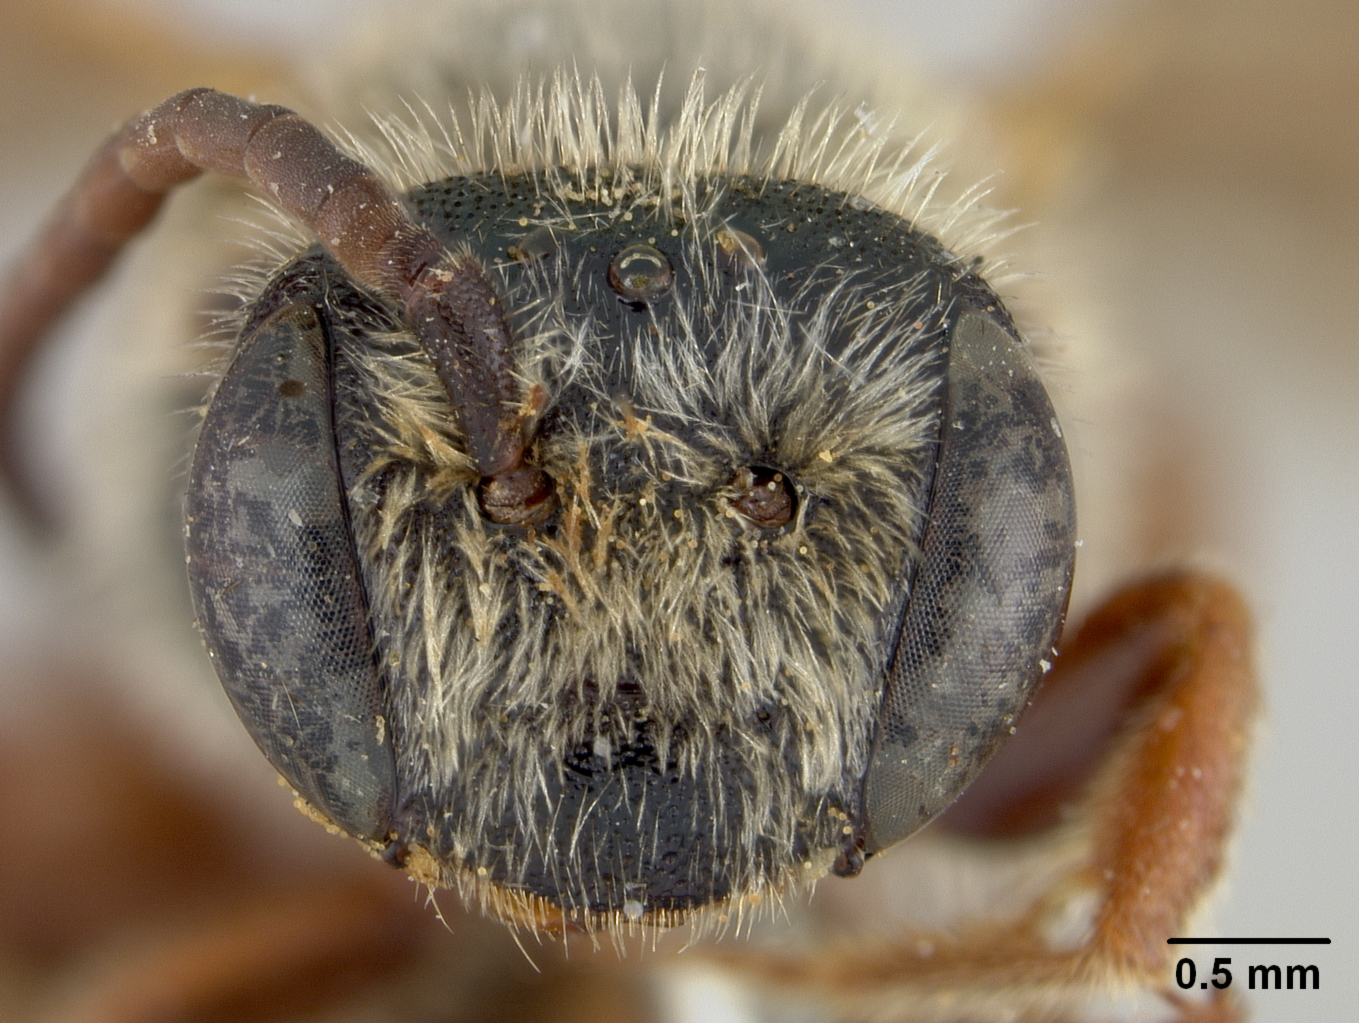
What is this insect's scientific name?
Nomia bakeri
